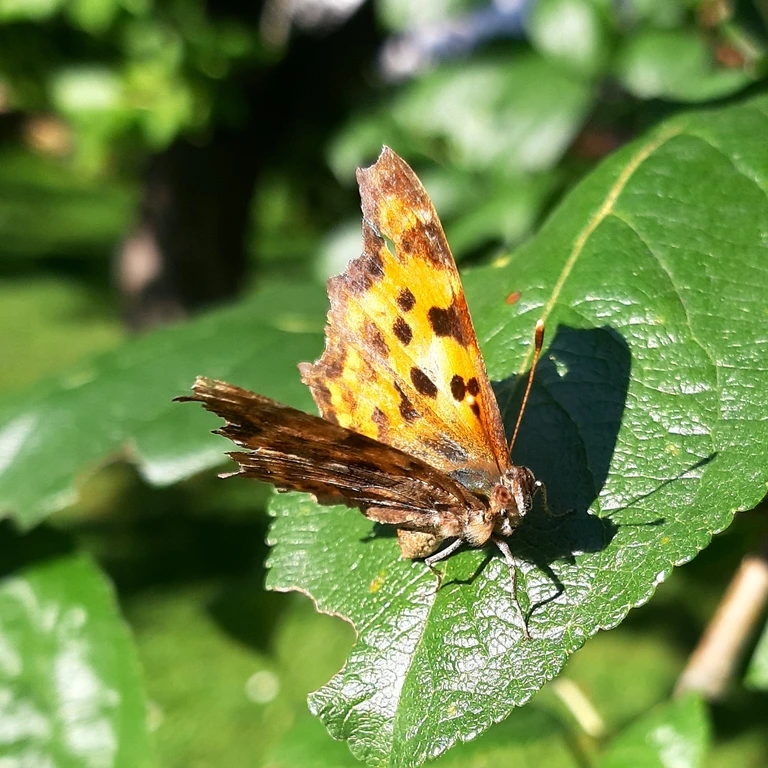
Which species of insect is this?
Polygonia c-album
